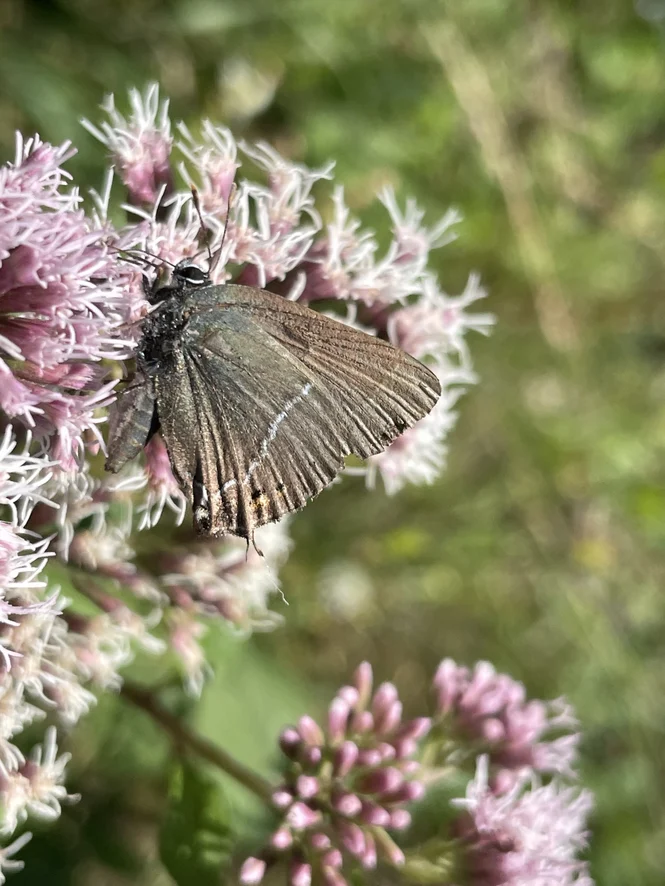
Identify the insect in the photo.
Satyrium spini (also Tuttiola spini)
